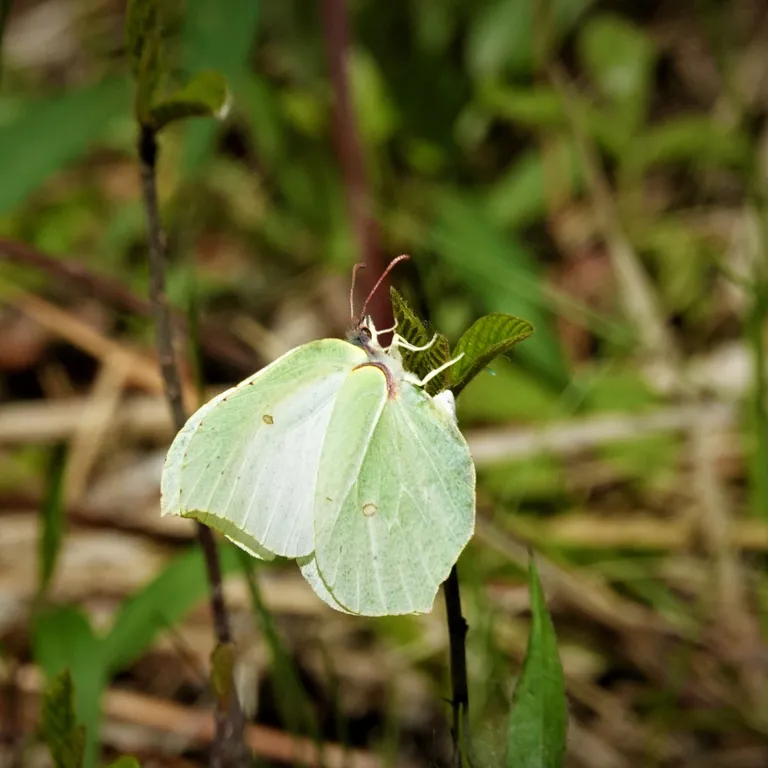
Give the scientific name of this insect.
Gonepteryx rhamni
